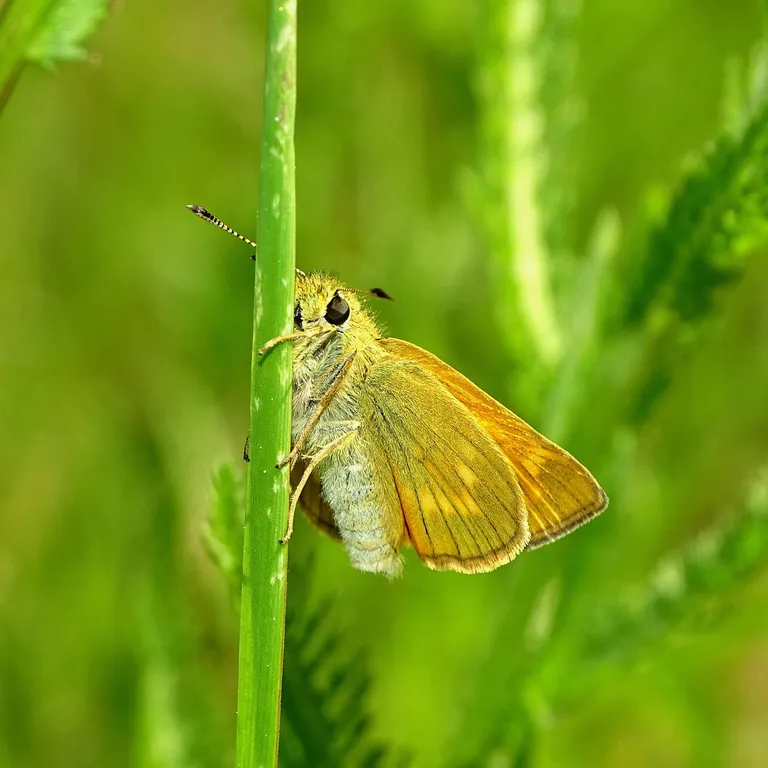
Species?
Ochlodes sylvanus (also Ochlodes venata)
